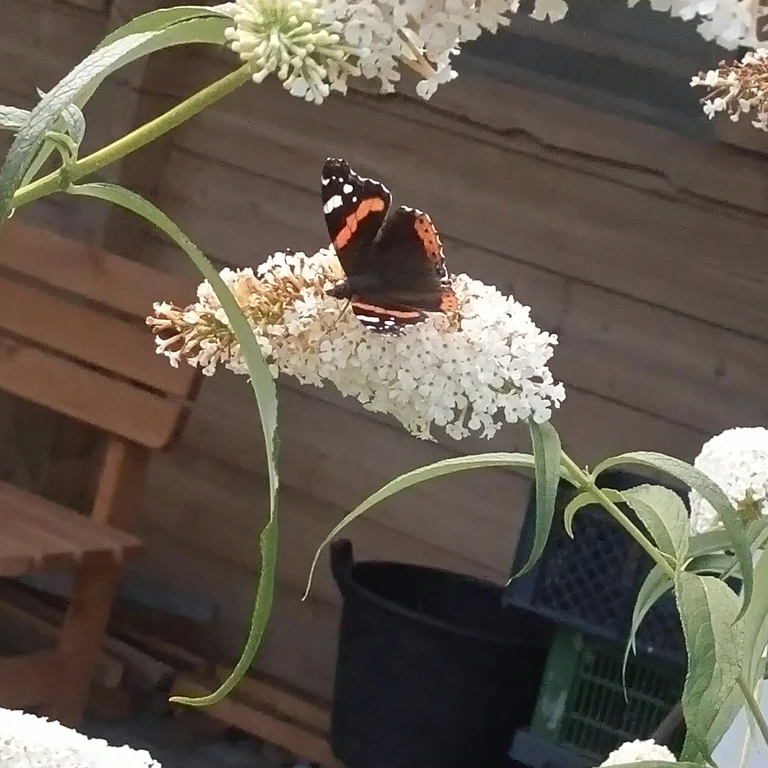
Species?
Vanessa atalanta
